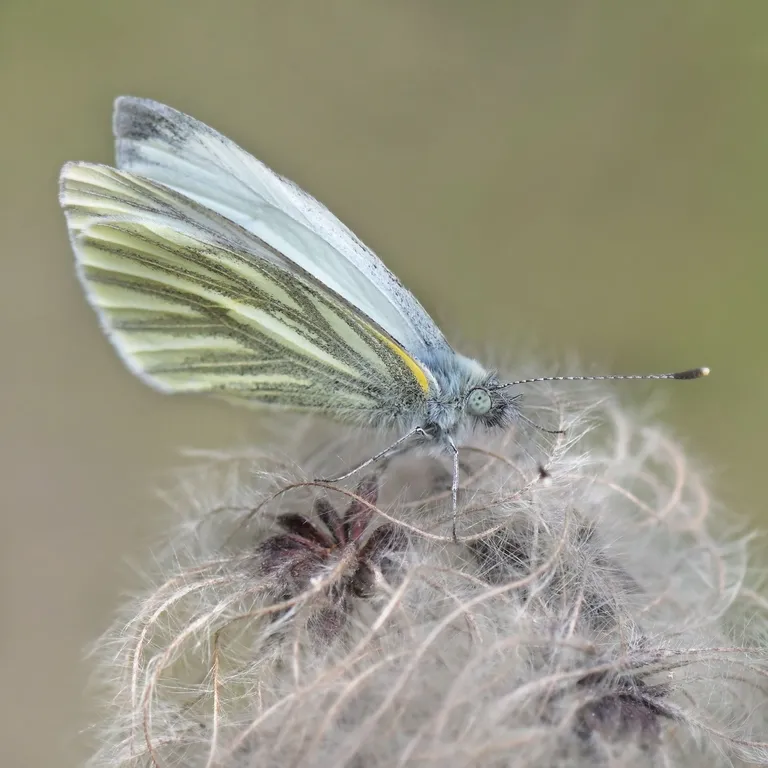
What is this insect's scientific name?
Pieris napi
